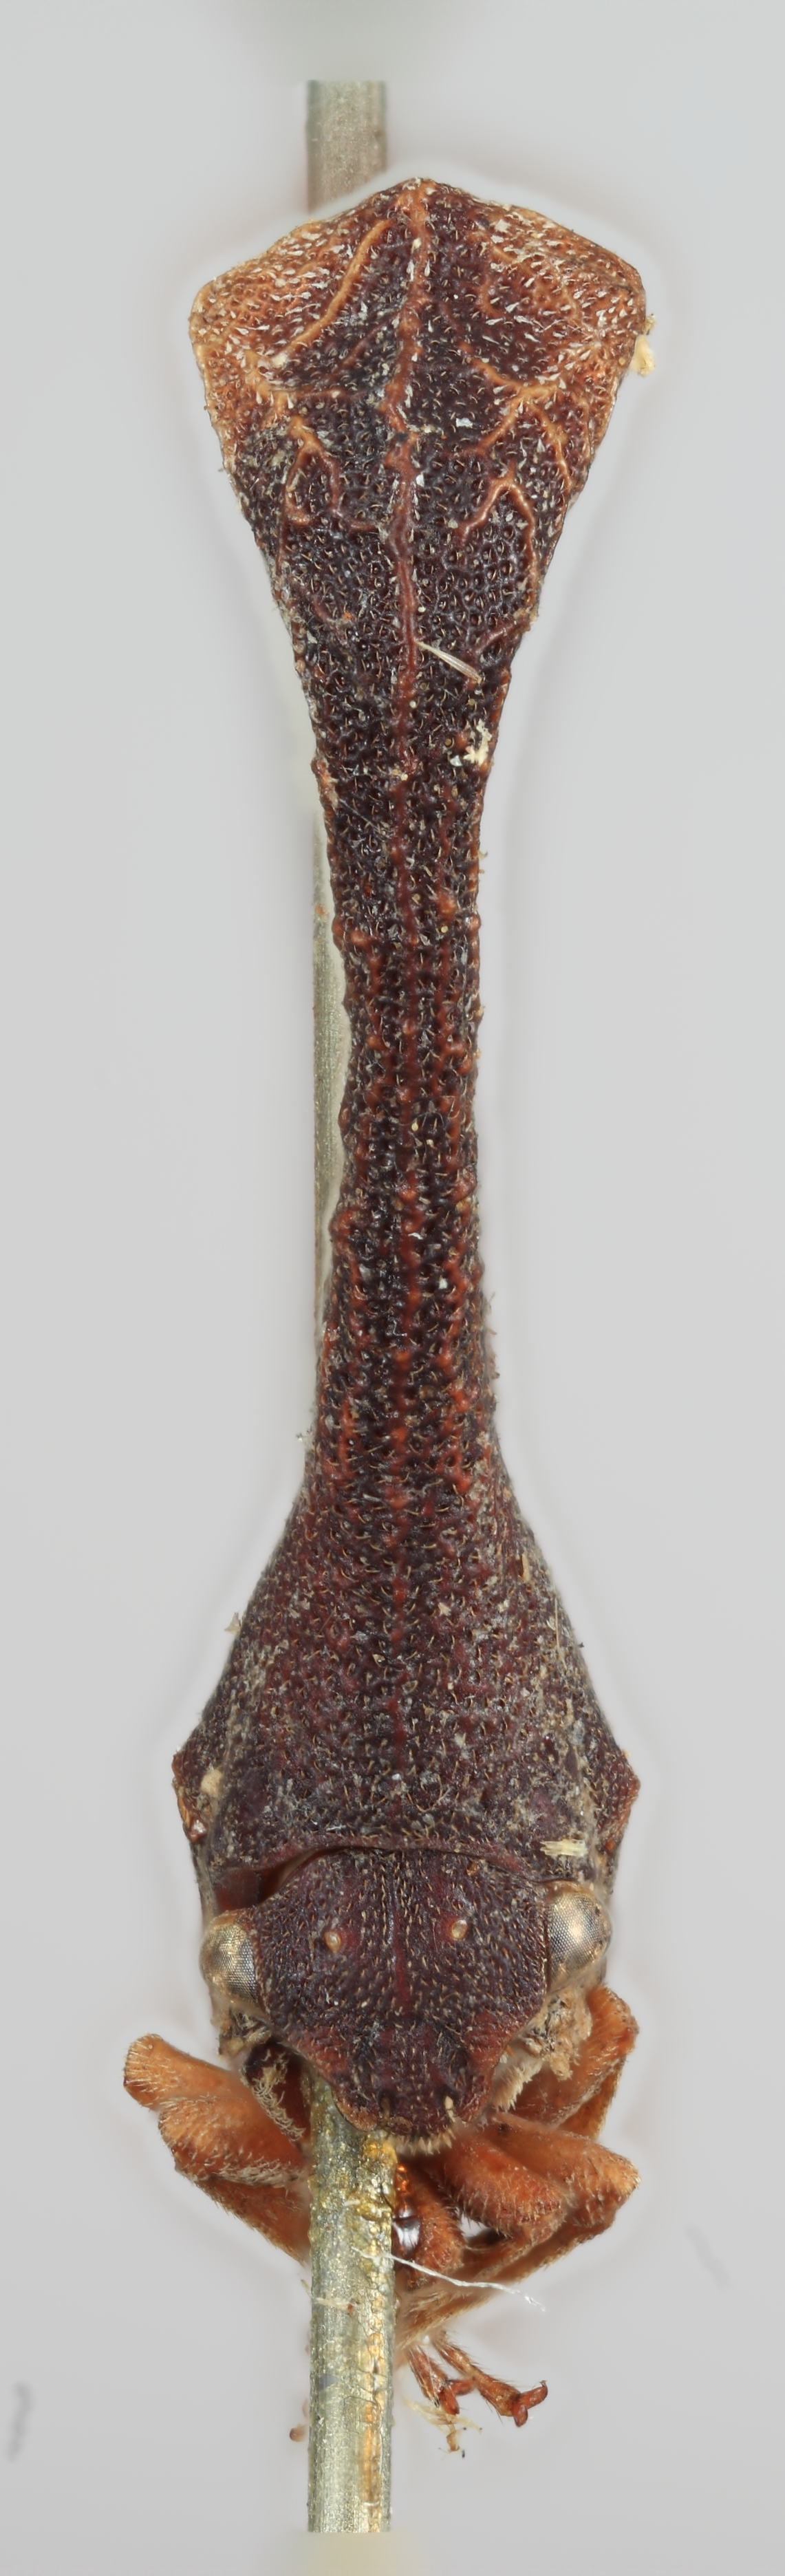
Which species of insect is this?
Pyrgonota longiturris
